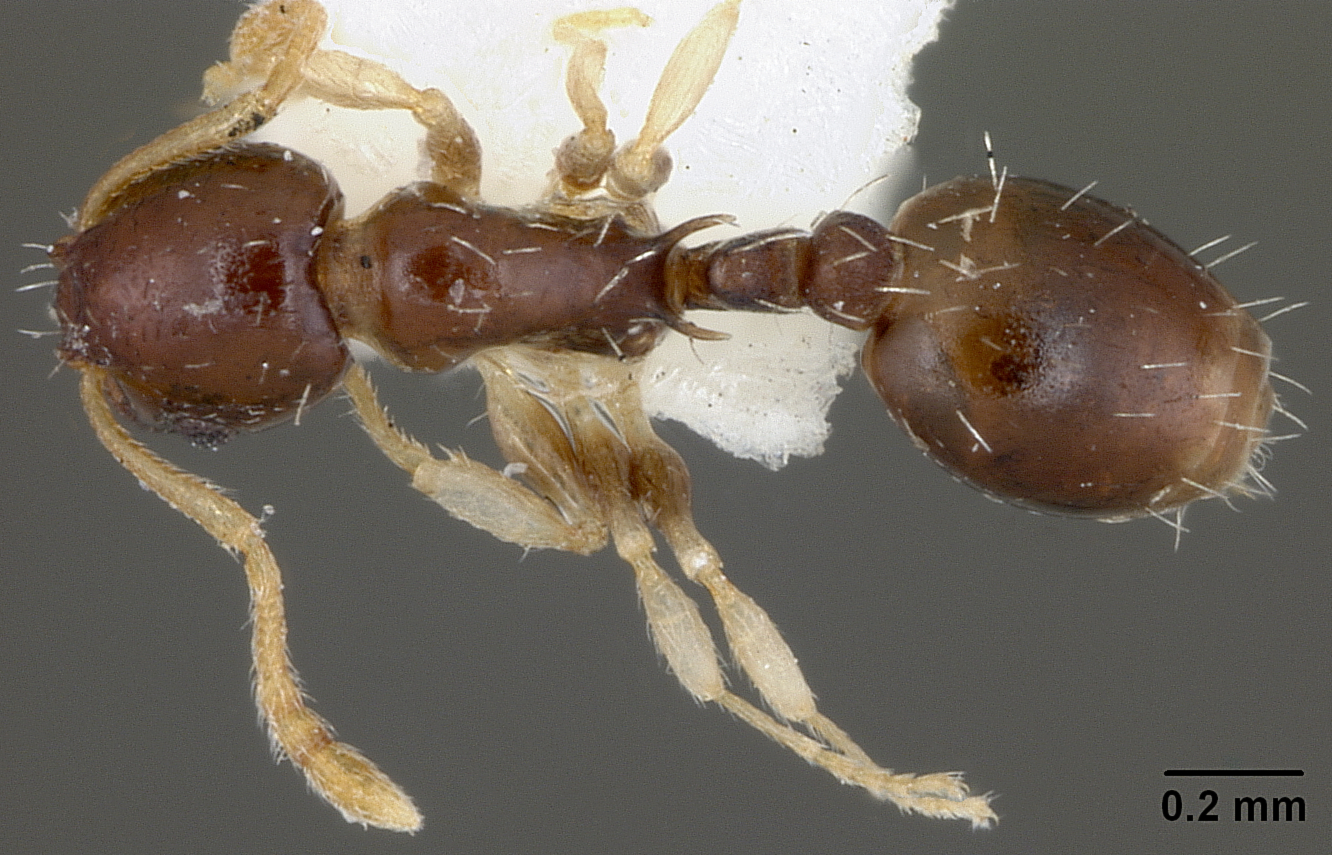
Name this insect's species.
Leptothorax tuscaloosae
